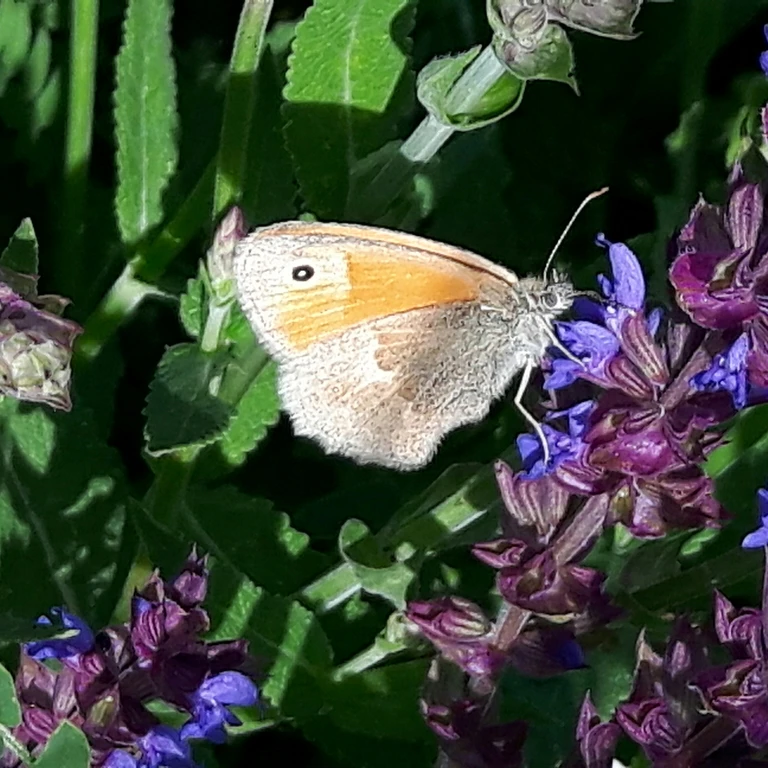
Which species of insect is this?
Coenonympha pamphilus
